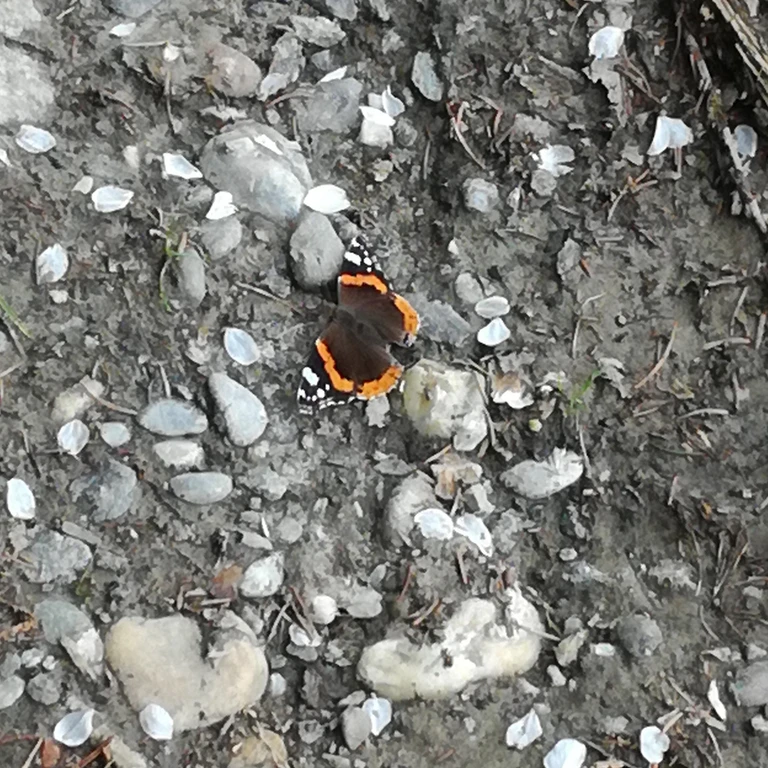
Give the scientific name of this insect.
Vanessa atalanta
